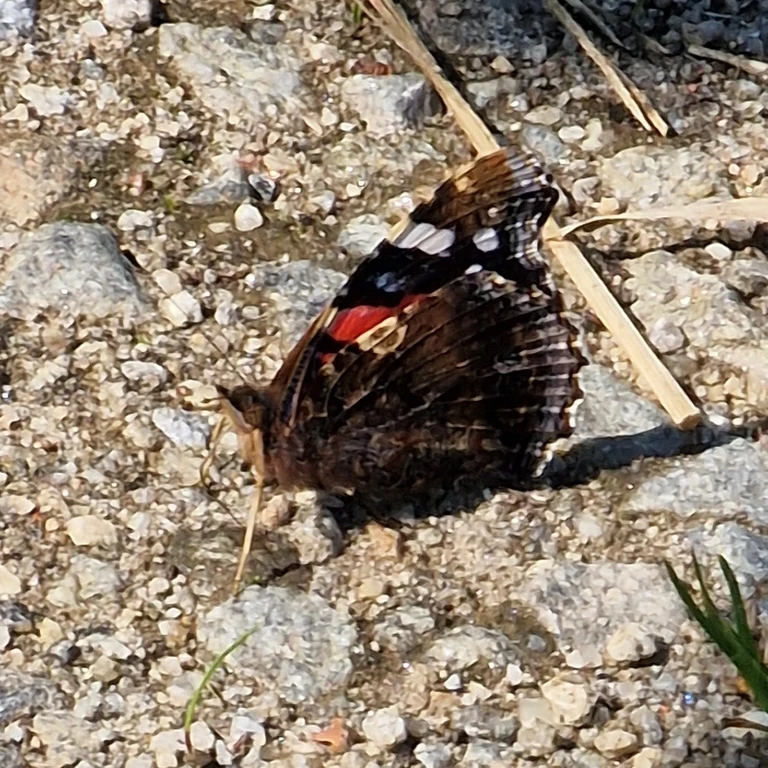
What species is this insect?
Vanessa atalanta
